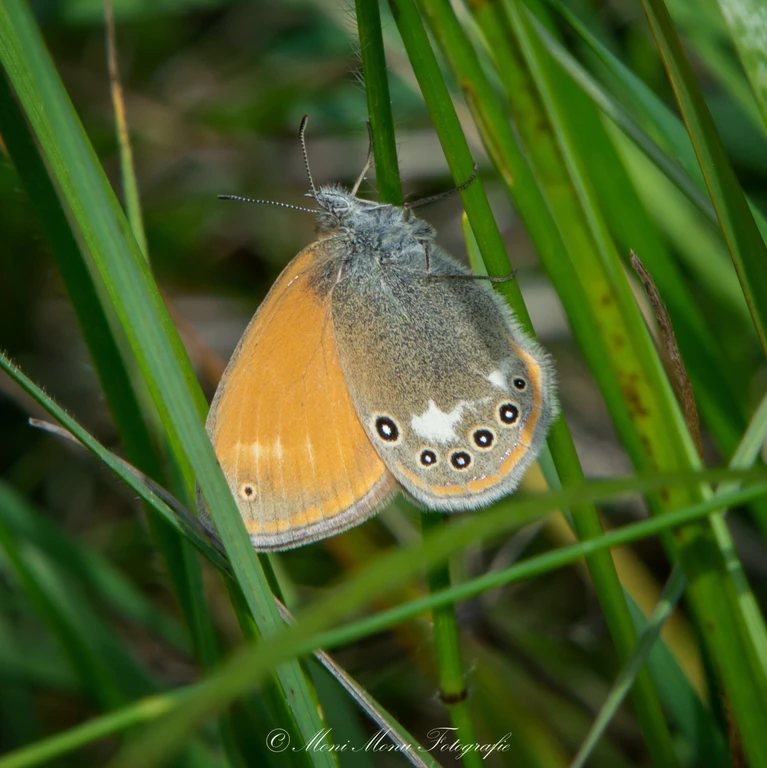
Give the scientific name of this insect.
Coenonympha glycerion (also Coenonympha iphis)
